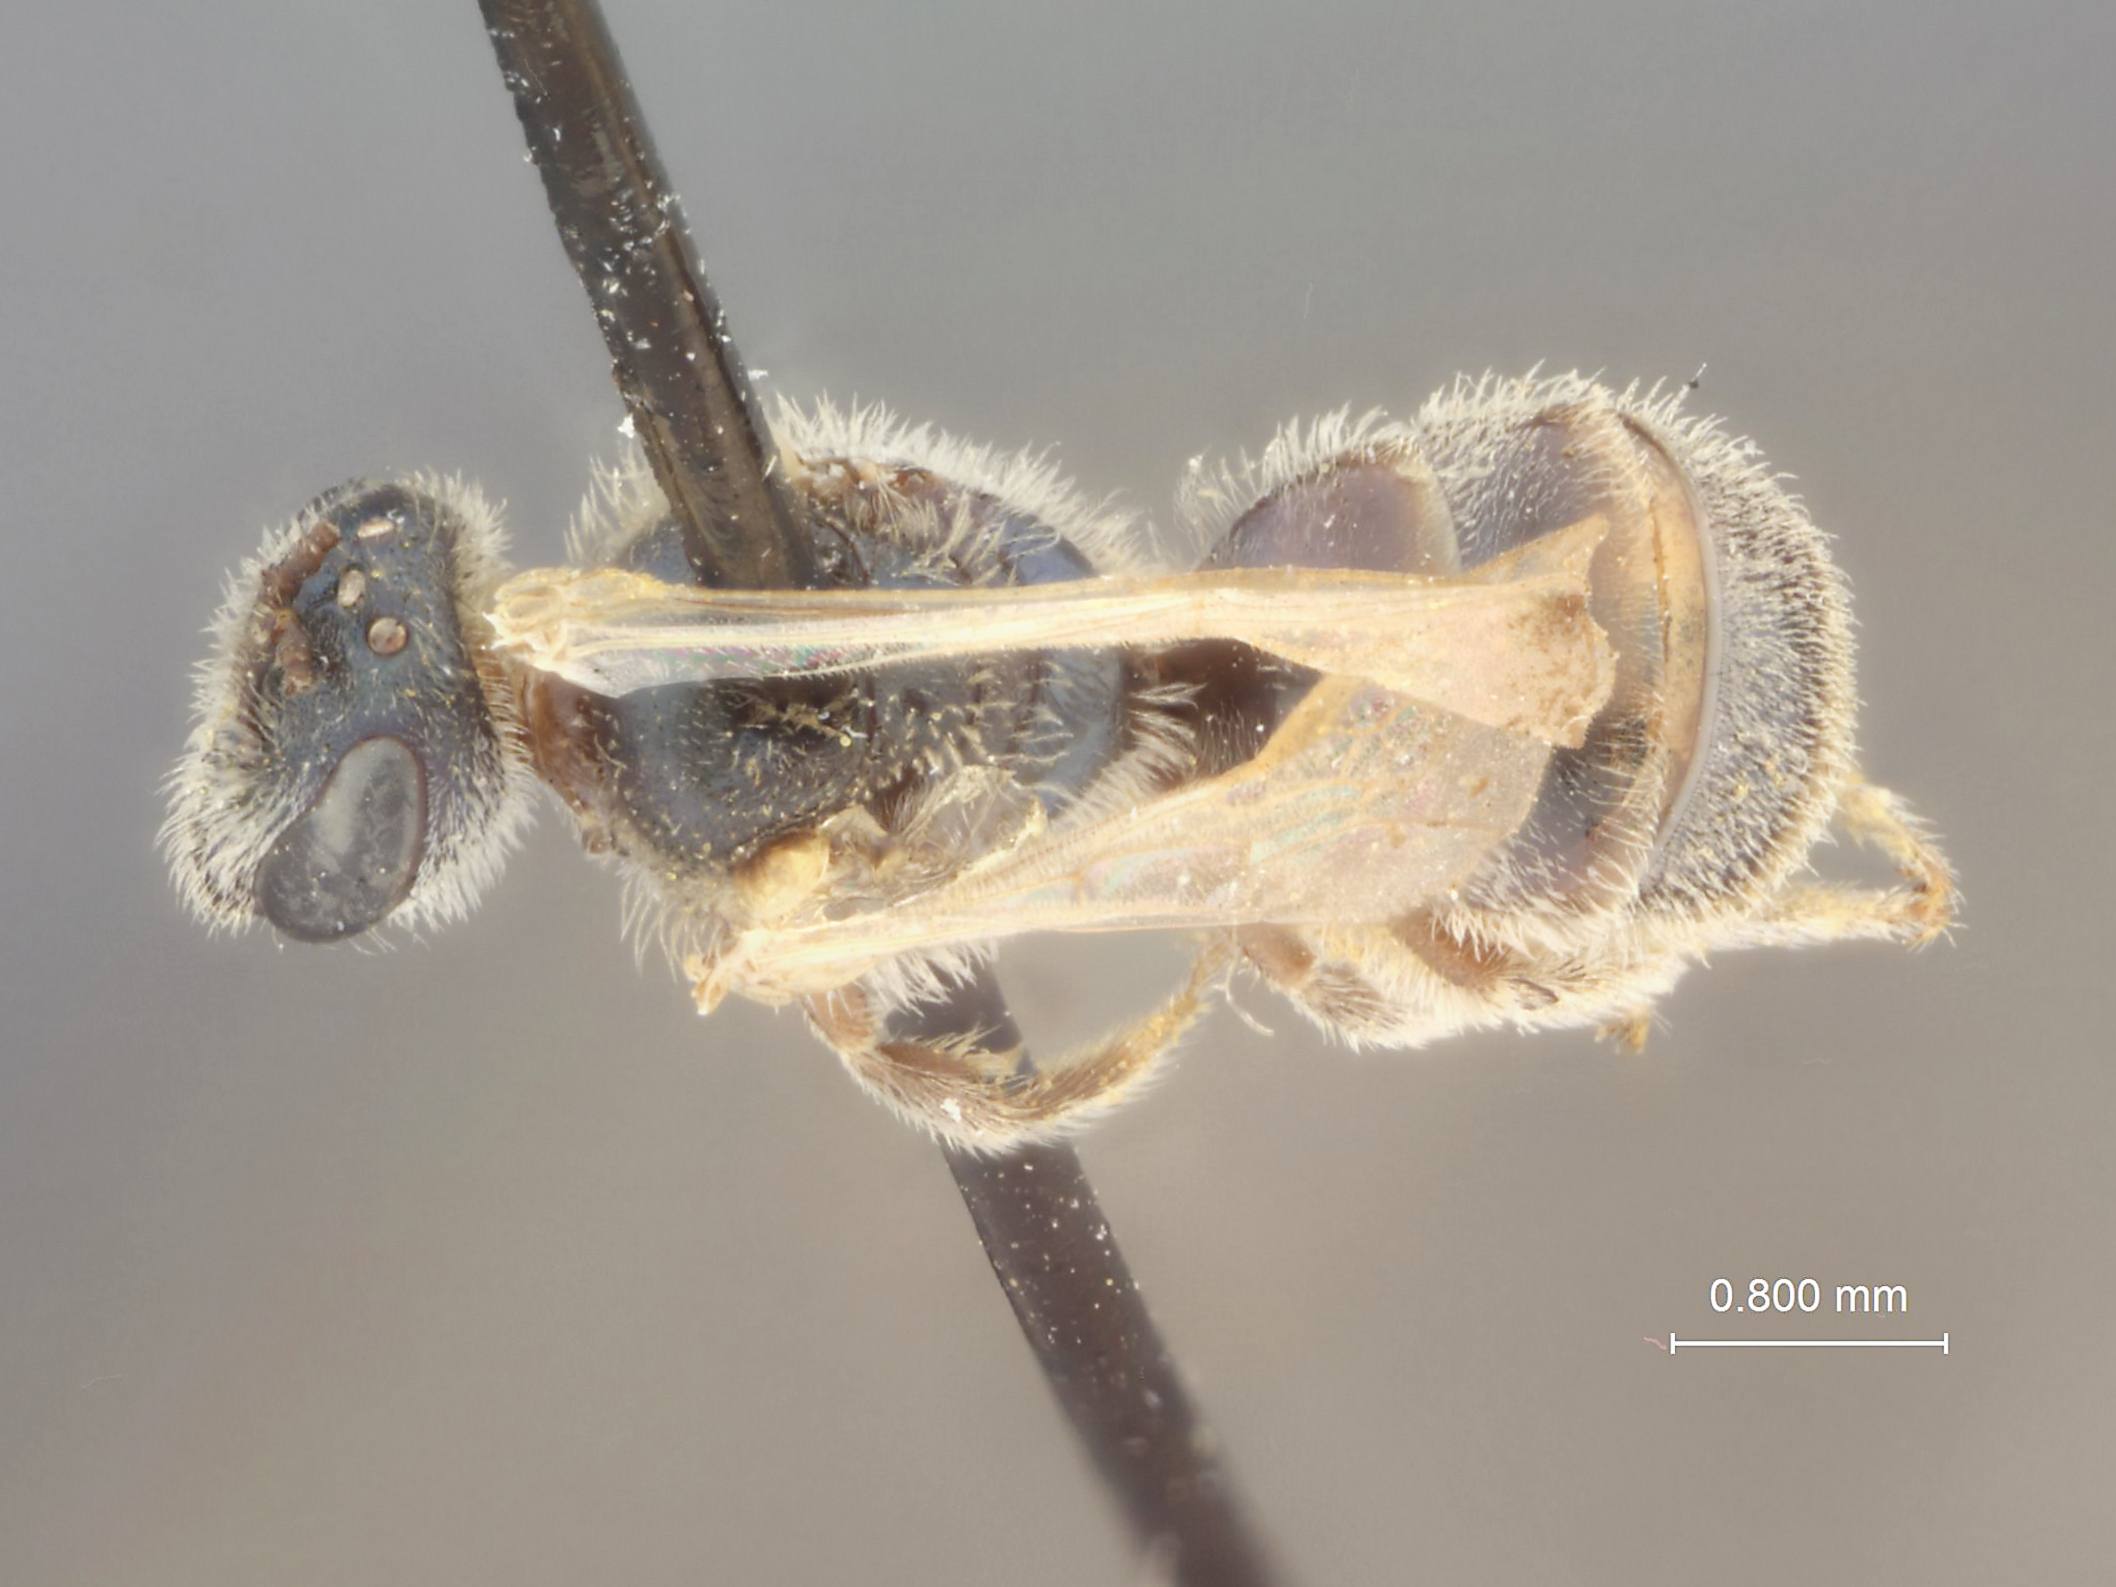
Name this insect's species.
Halictus admirandus
